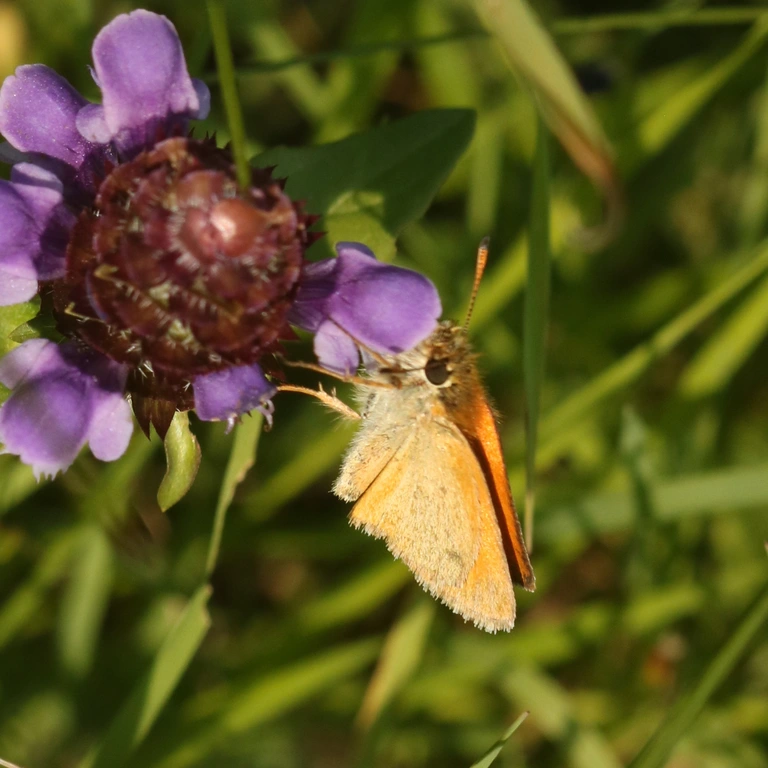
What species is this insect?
Thymelicus lineola
